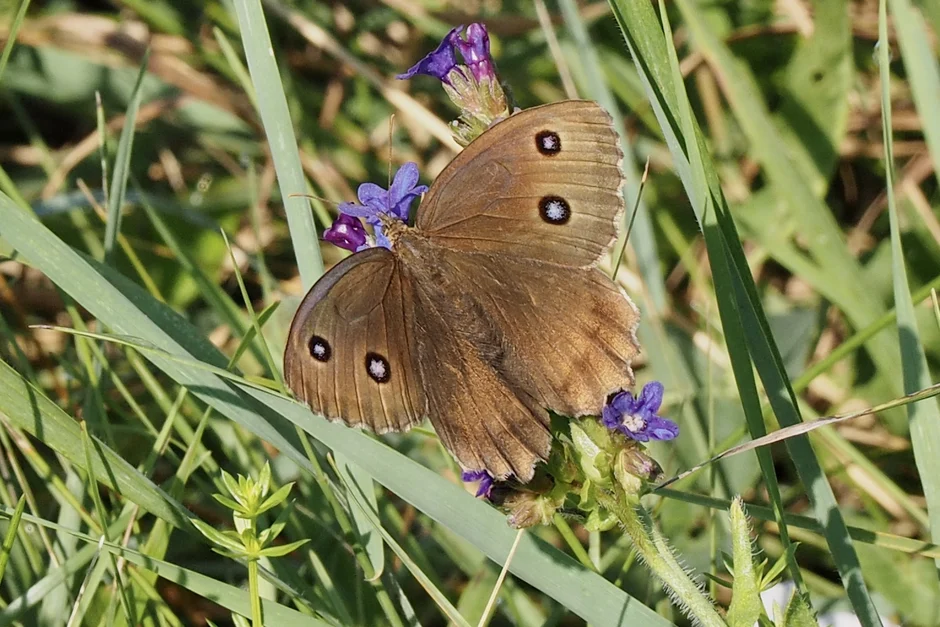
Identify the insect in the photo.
Minois dryas
